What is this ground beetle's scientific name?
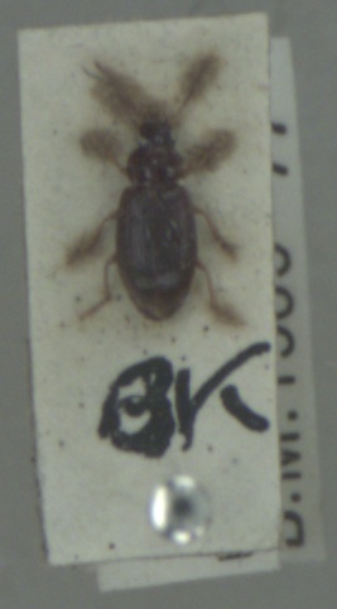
Bradycellus harpalinus
